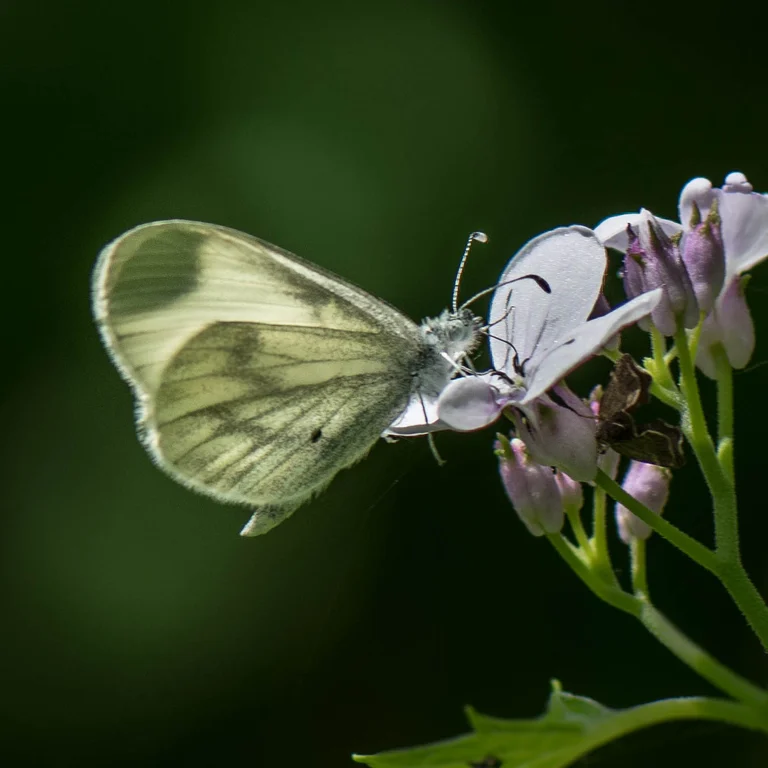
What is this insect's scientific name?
Leptidea sinapis/juvernica
